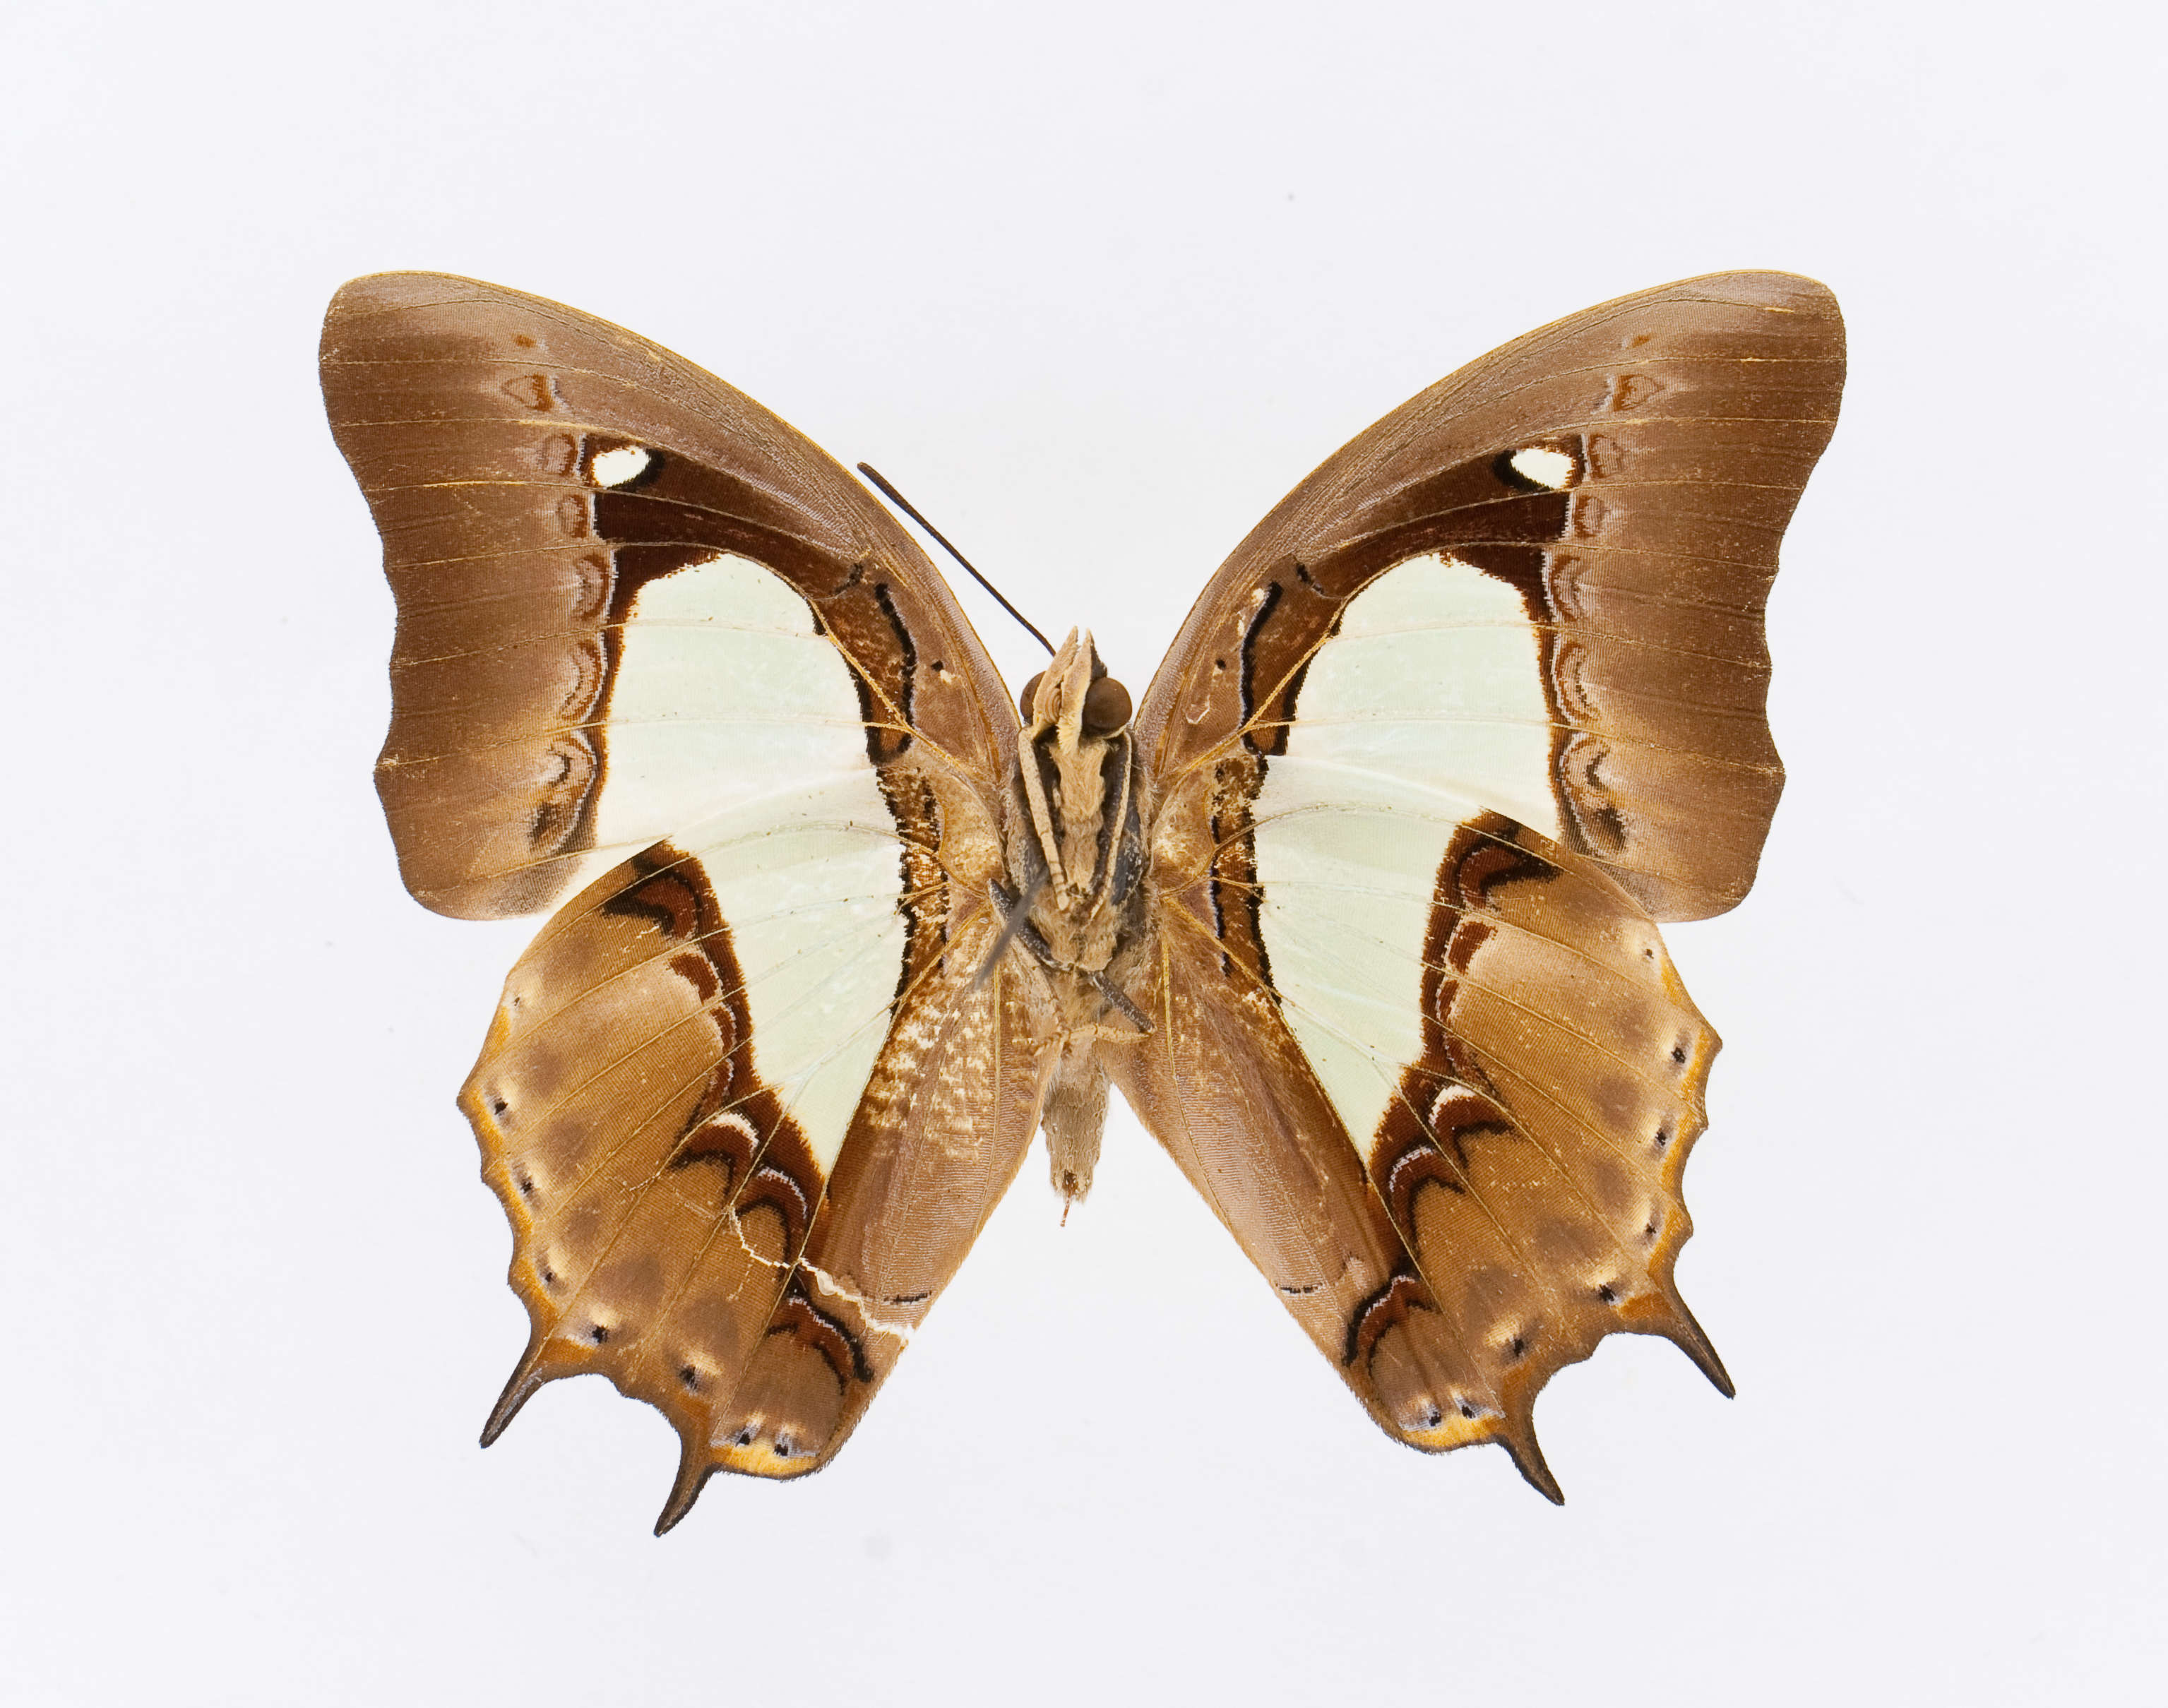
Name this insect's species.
Polyura hebe
